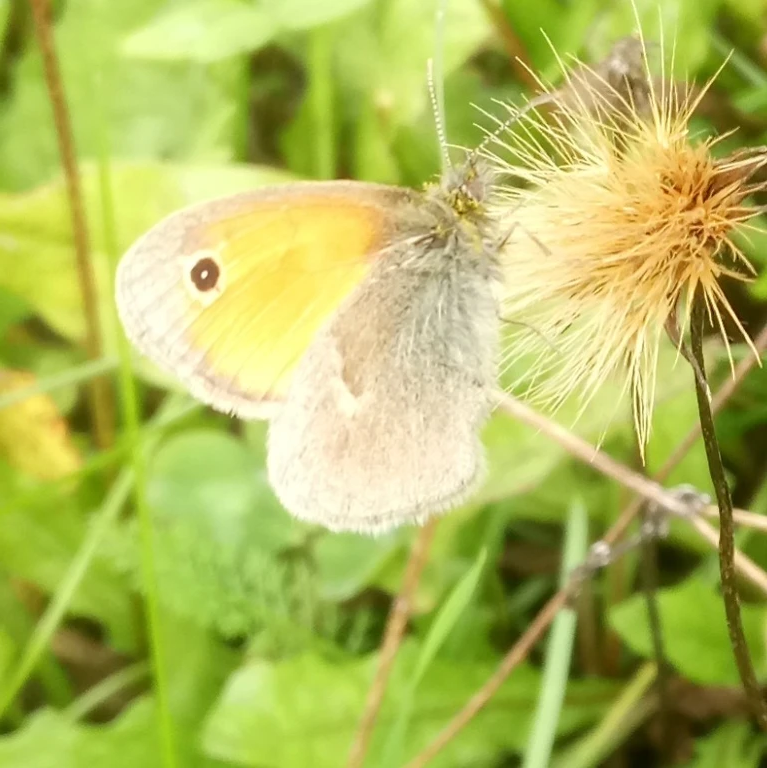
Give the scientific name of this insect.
Coenonympha pamphilus
